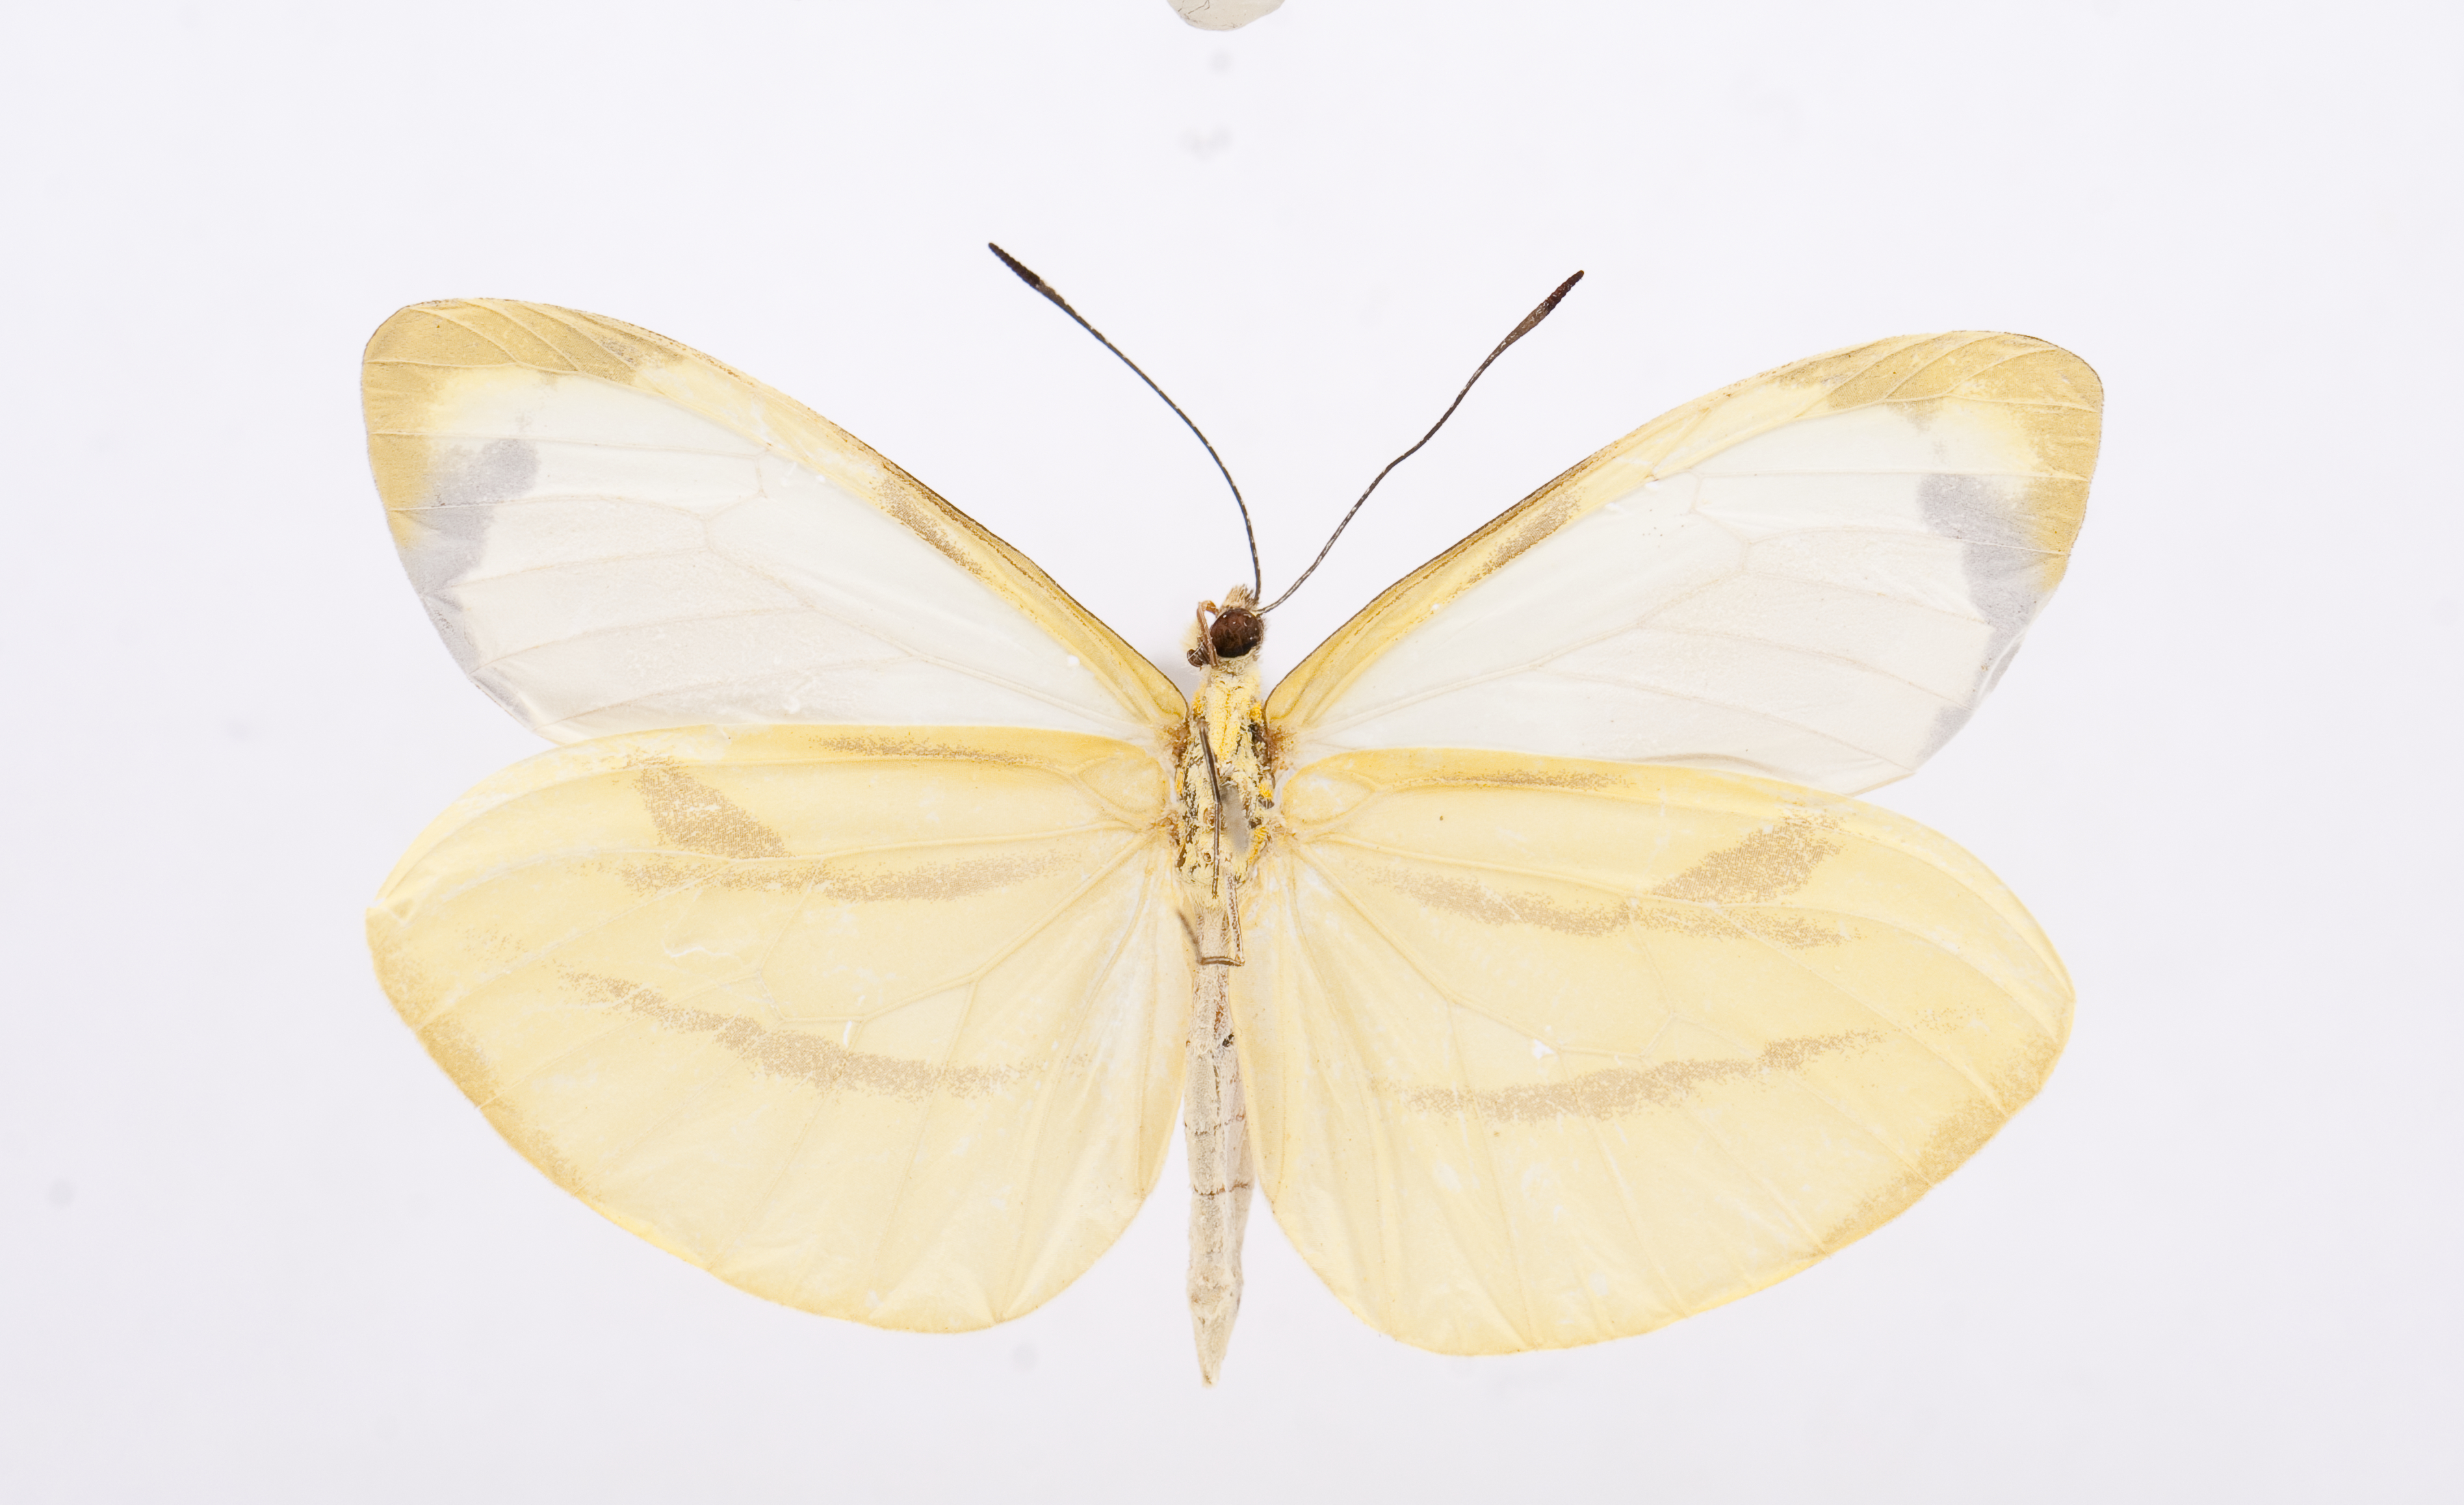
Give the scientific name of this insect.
Enantia lina
